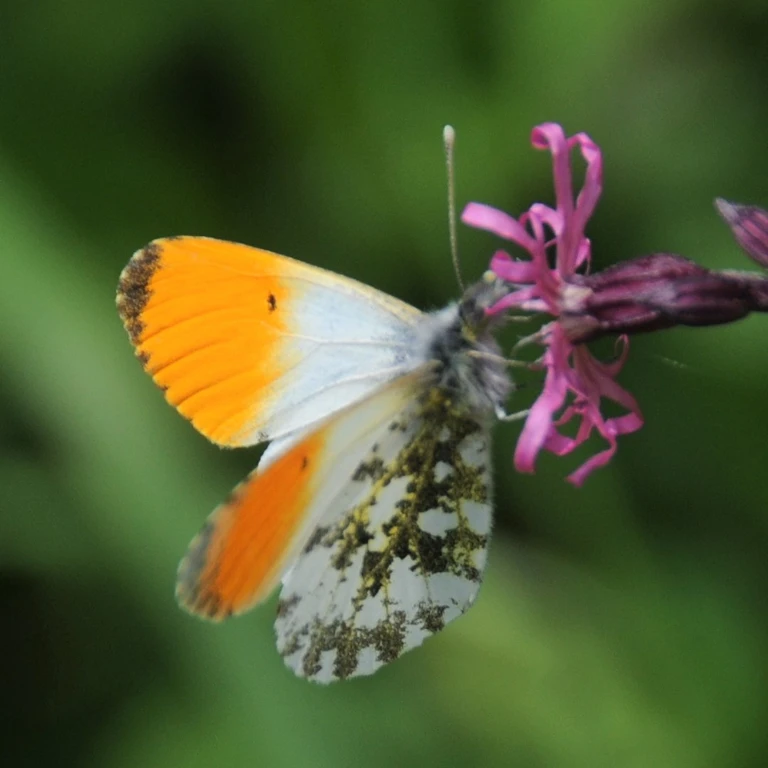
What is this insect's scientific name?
Anthocharis cardamines
